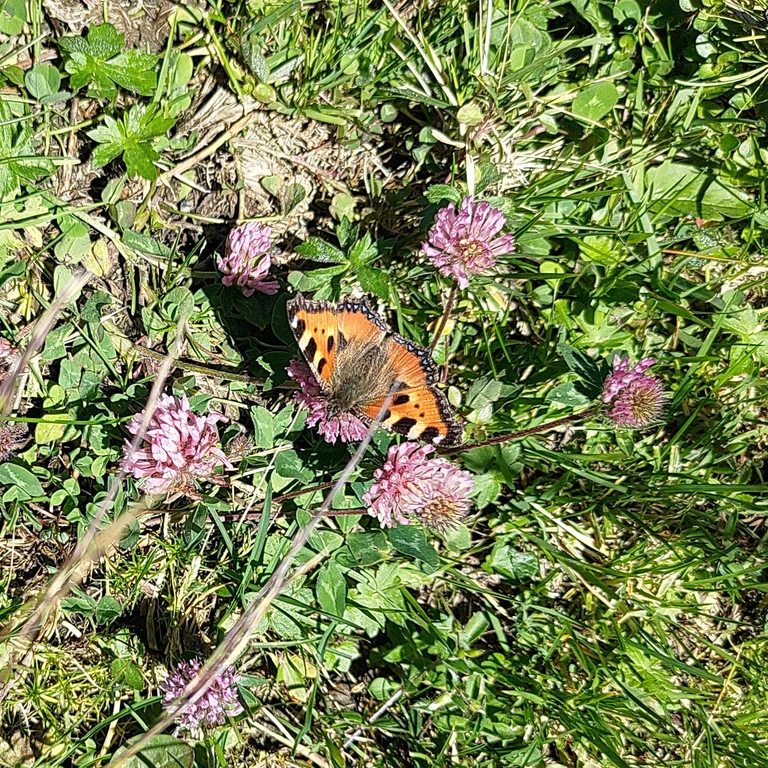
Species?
Aglais urticae
